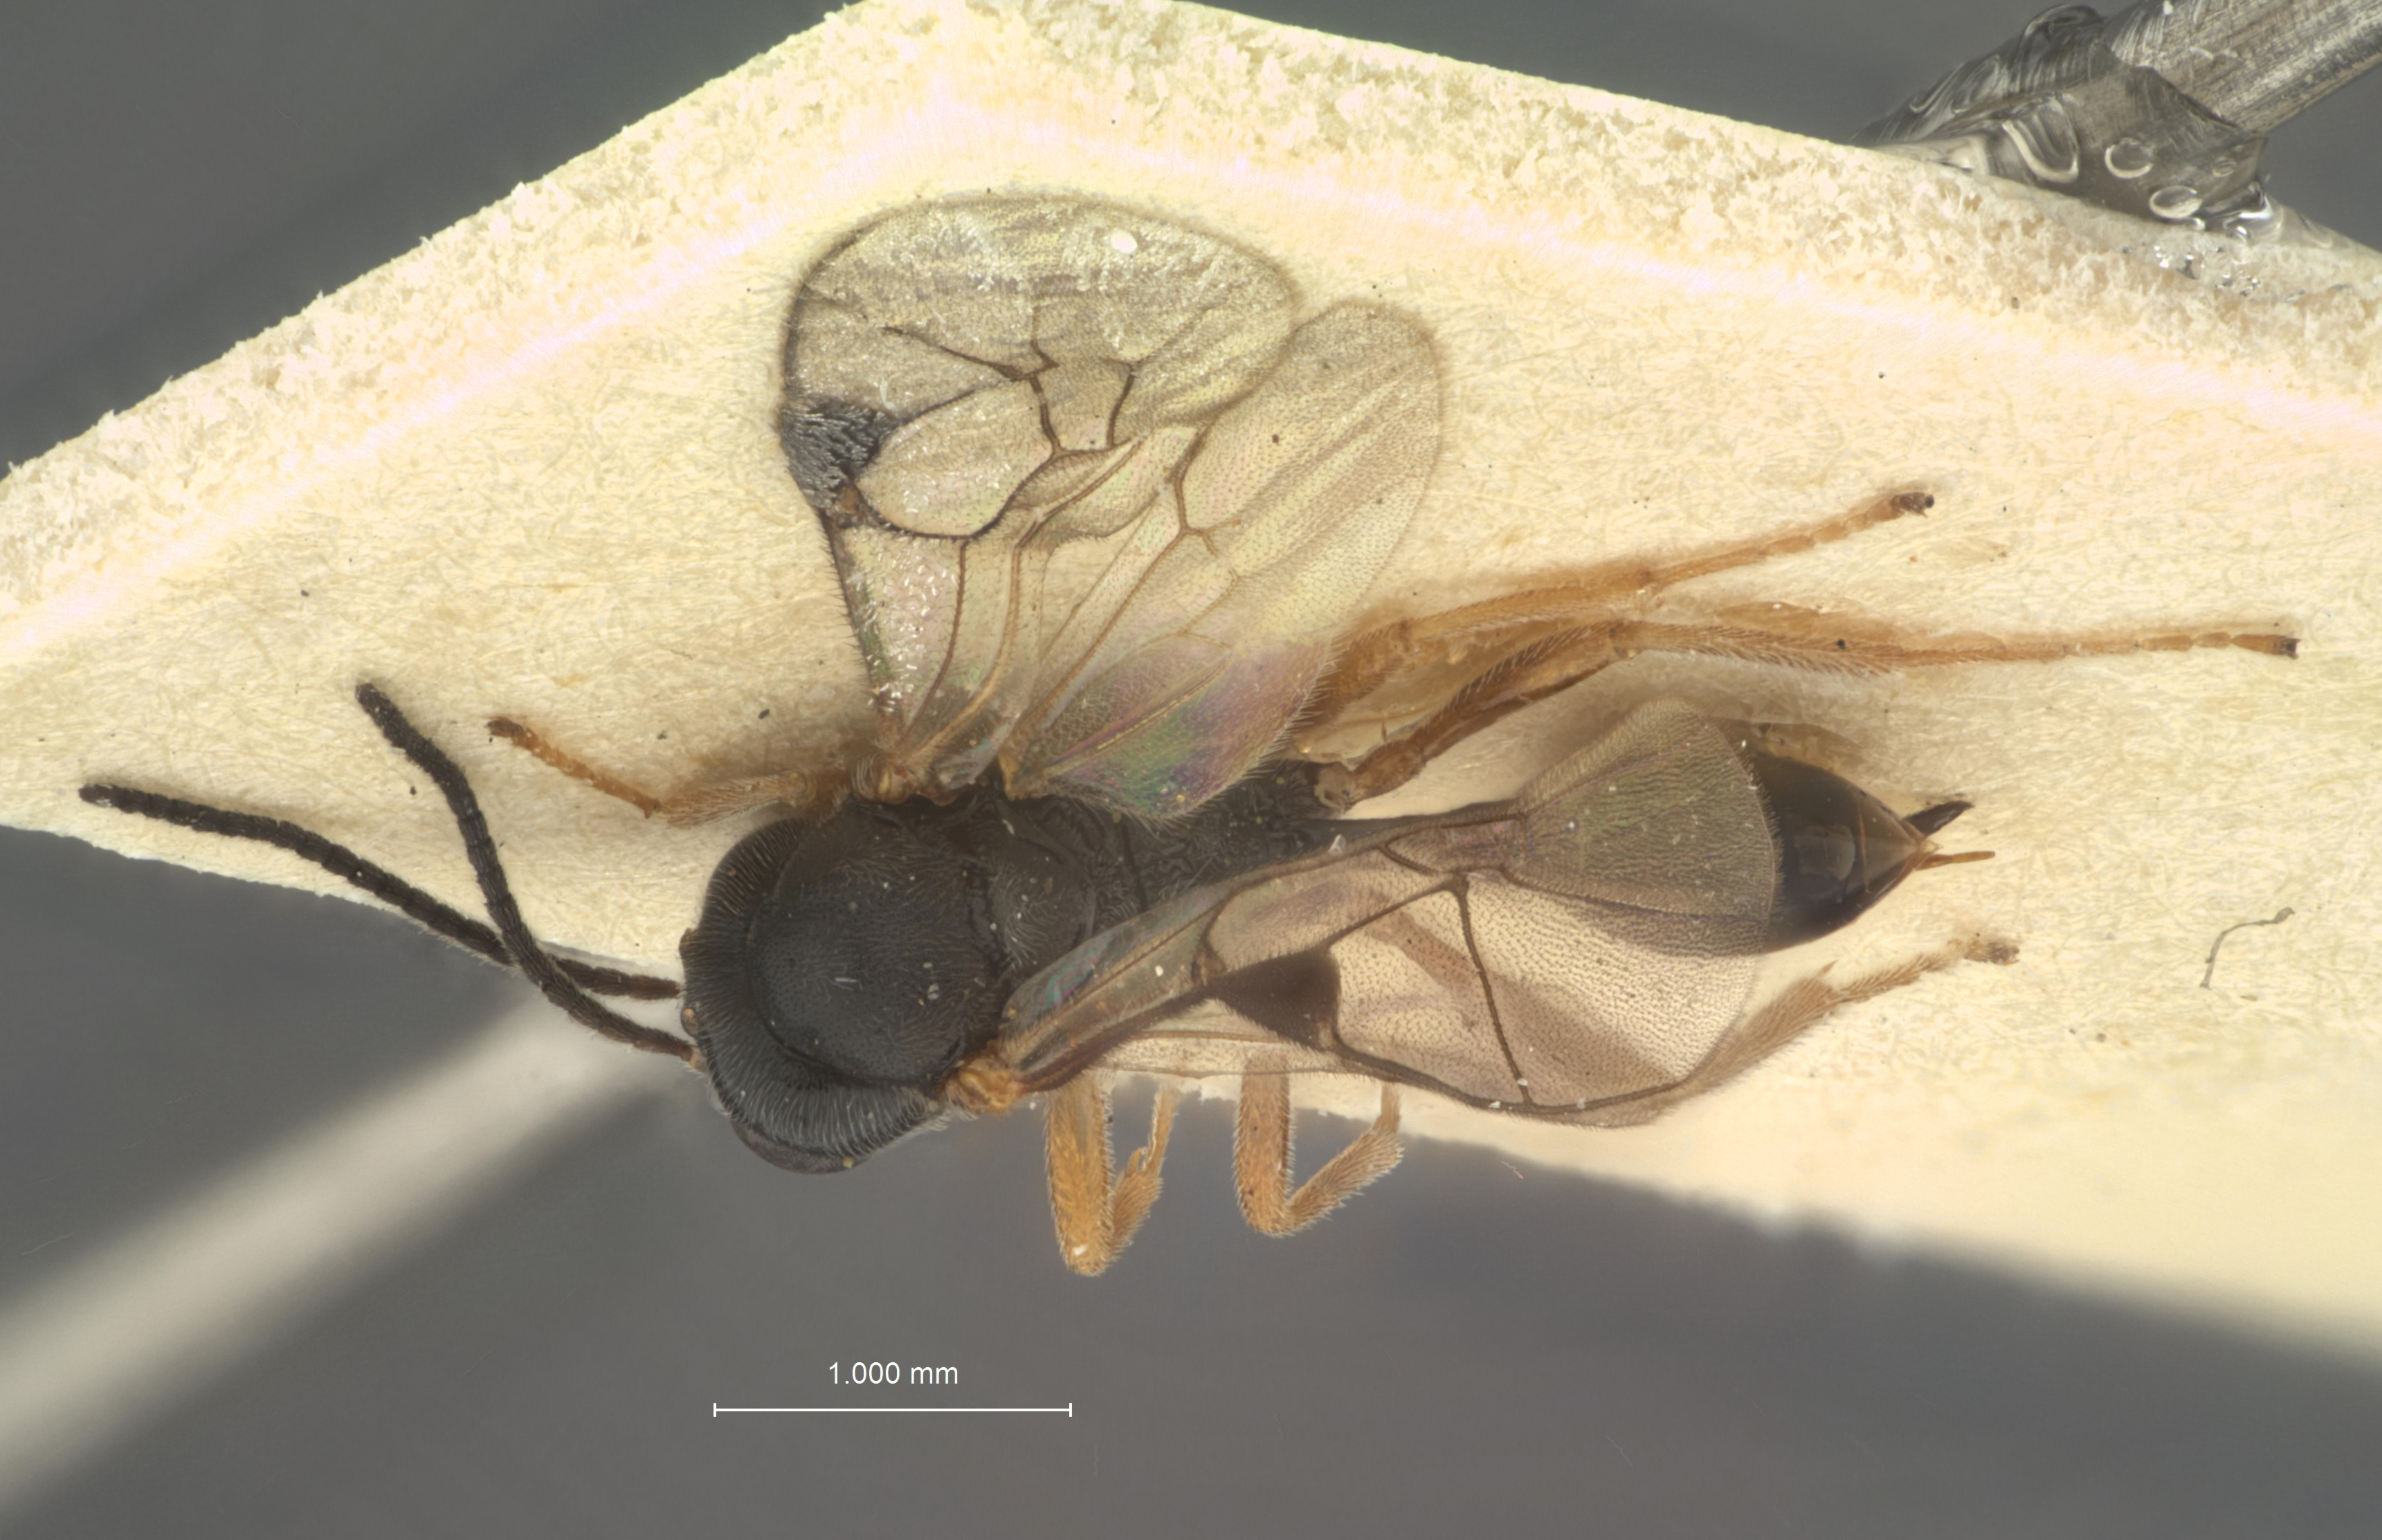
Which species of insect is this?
Probles brevicauda
